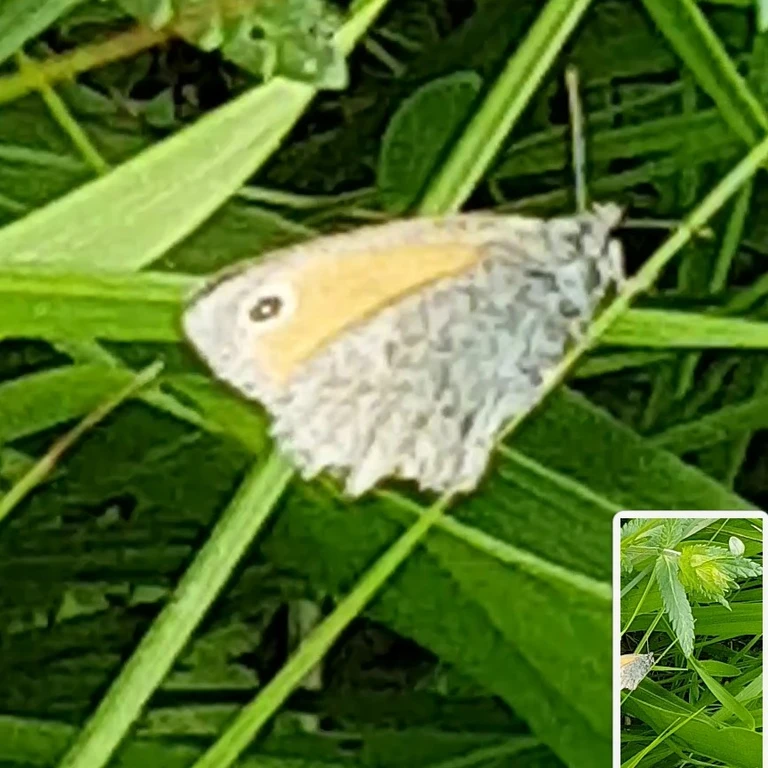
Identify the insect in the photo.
Coenonympha pamphilus
